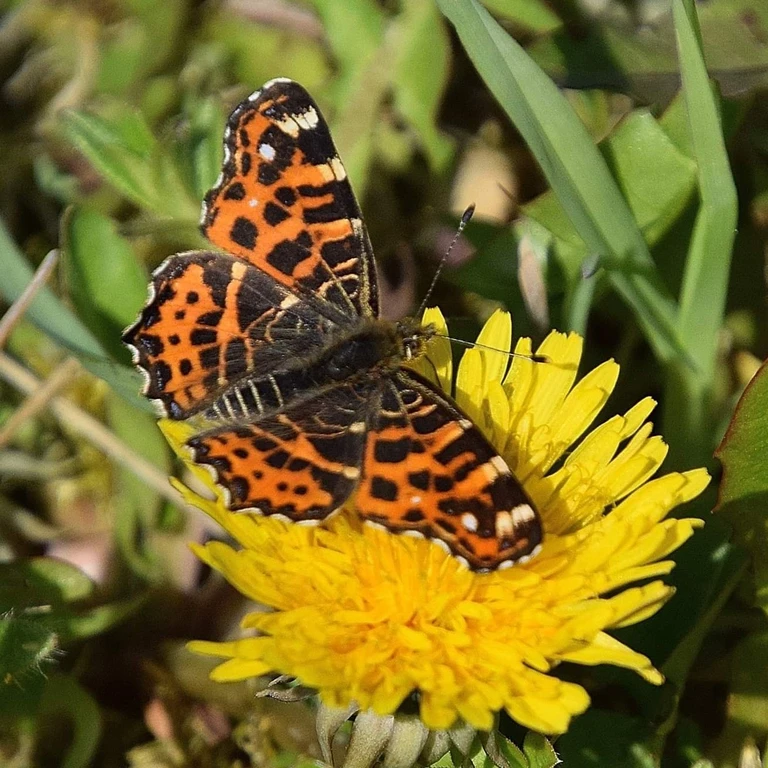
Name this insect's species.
Araschnia levana
